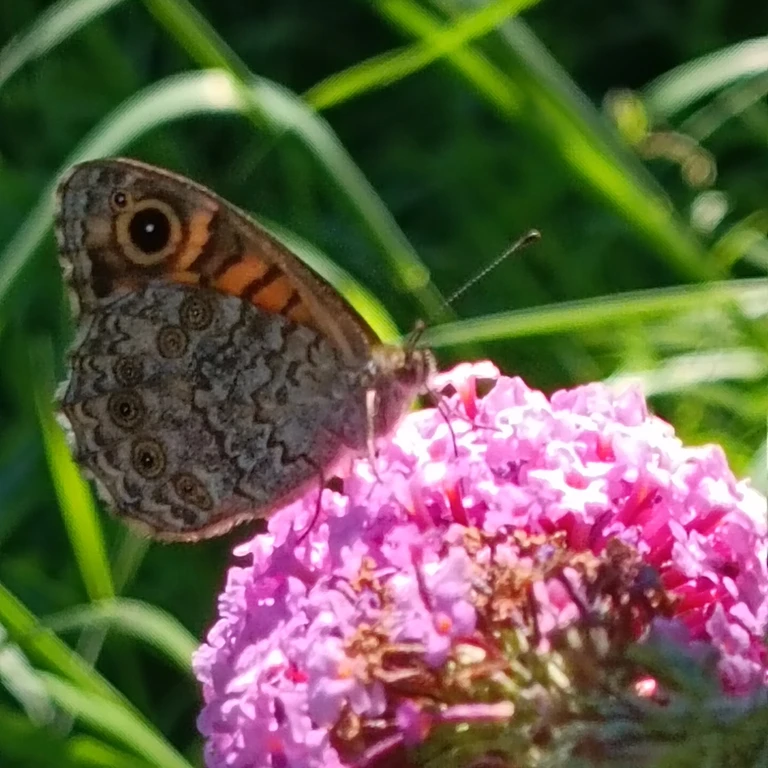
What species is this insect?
Lasiommata megera (also Pararge megera)
